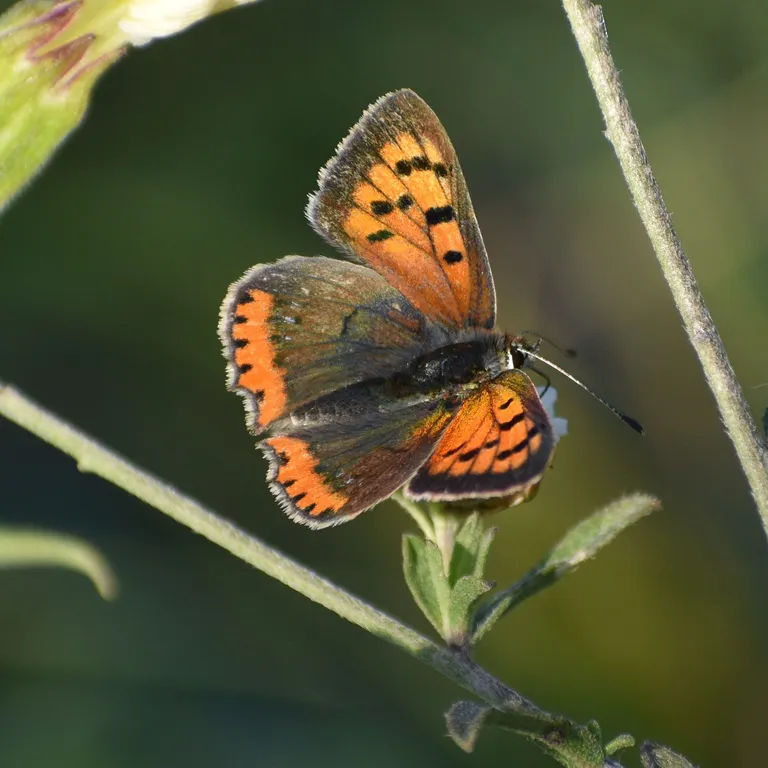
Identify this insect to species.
Lycaena phlaeas
